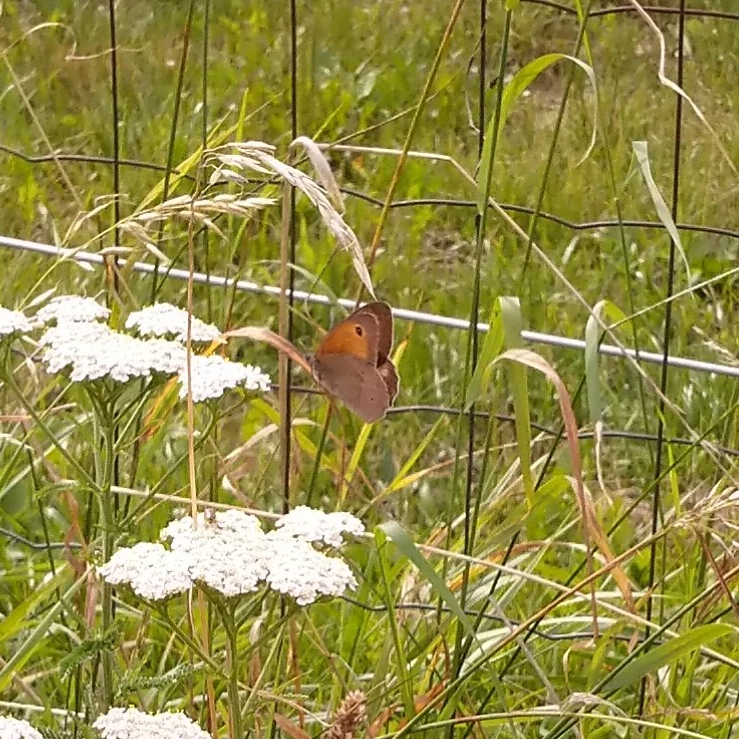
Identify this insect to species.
Maniola jurtina
